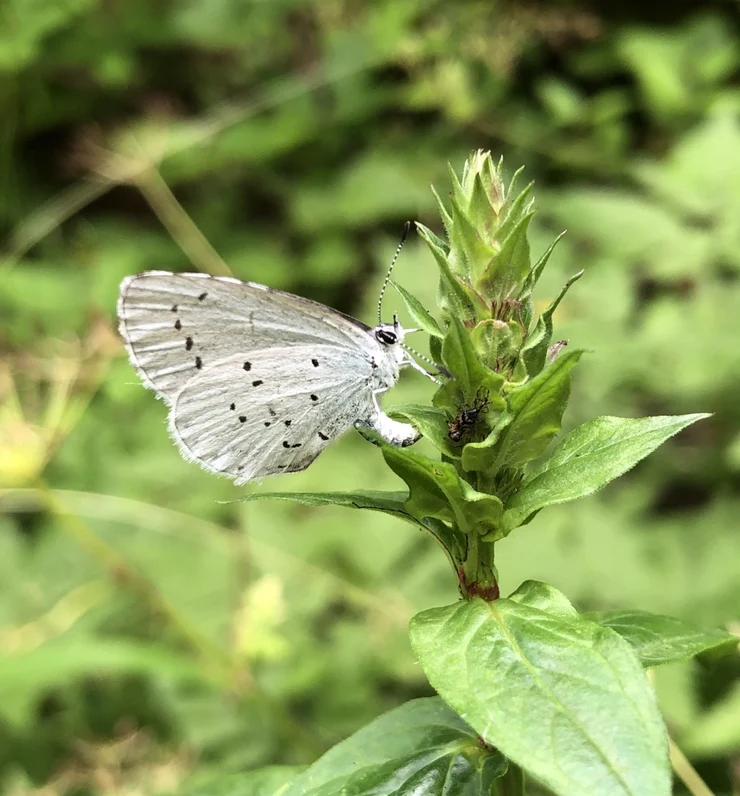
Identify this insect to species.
Celastrina argiolus
